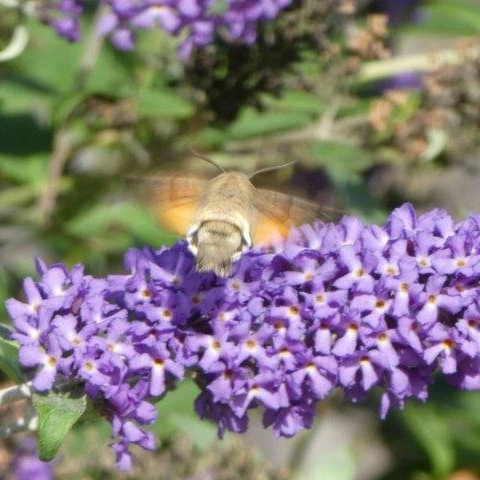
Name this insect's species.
Macroglossum stellatarum
